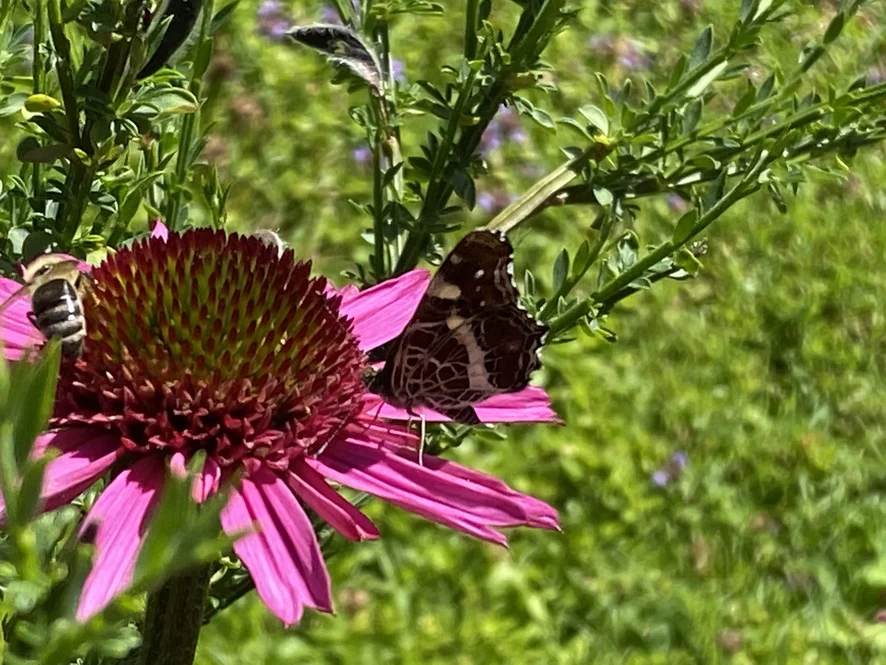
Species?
Araschnia levana
